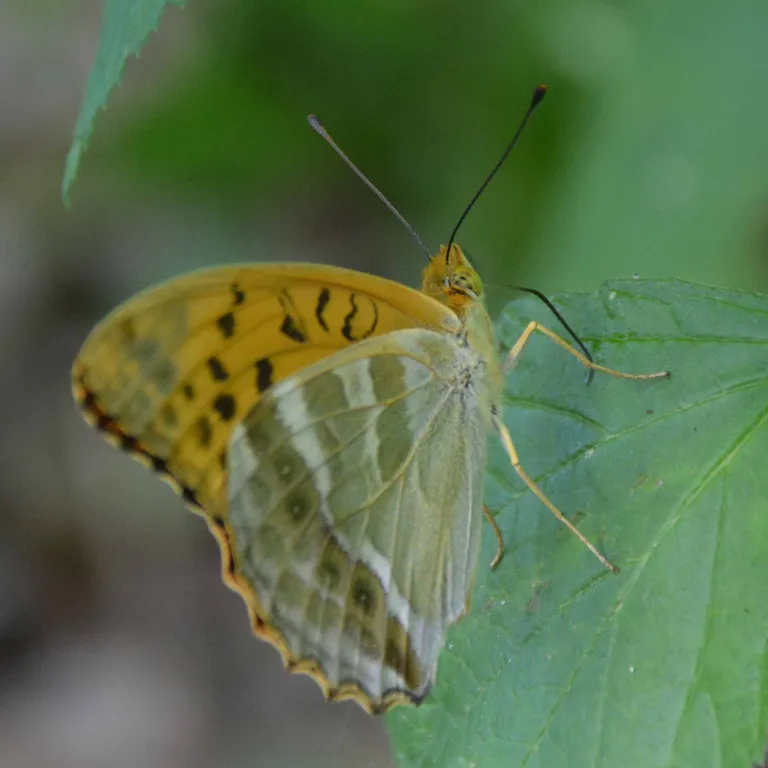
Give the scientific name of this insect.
Argynnis paphia
